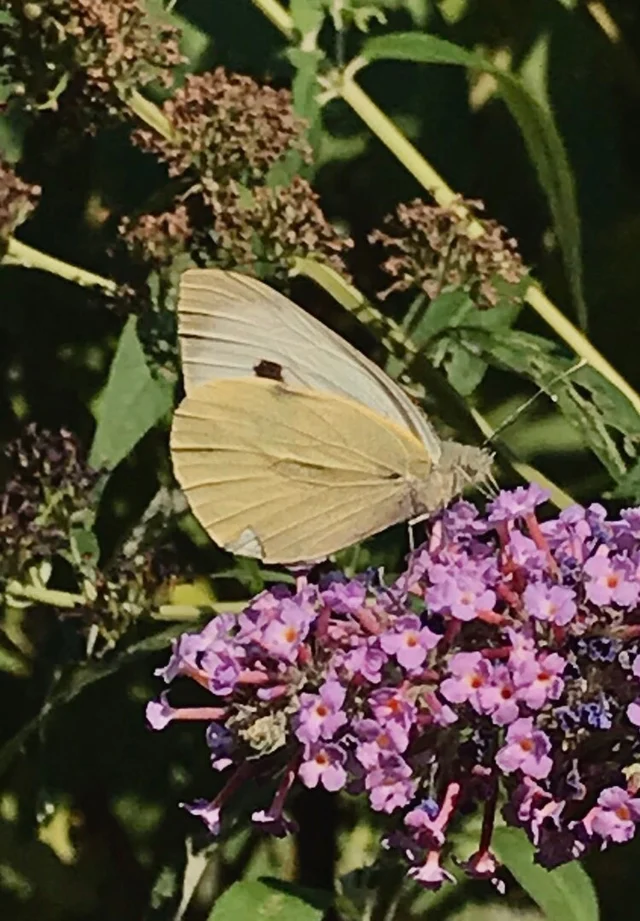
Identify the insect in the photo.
Pieris brassicae
